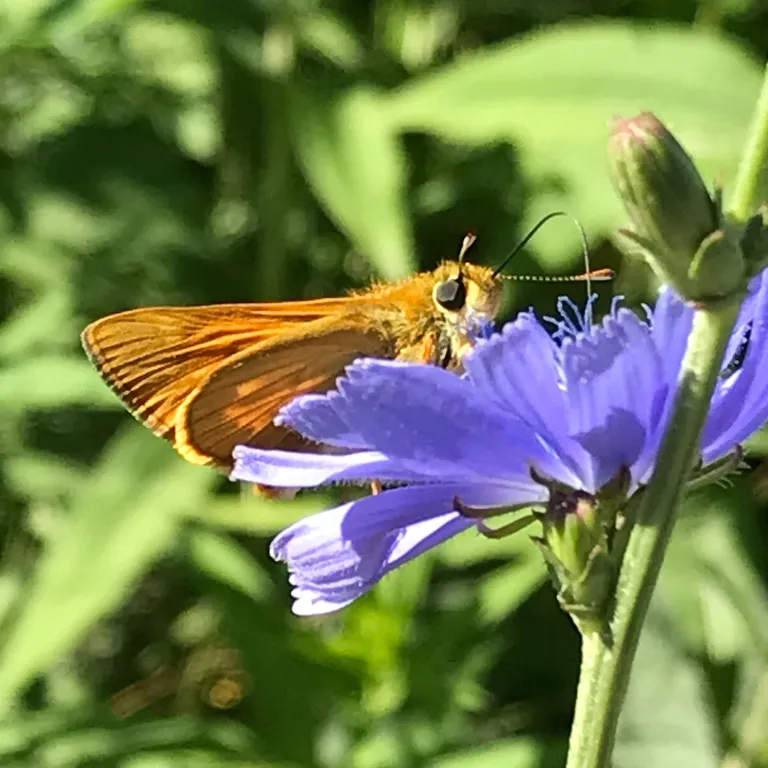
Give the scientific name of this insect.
Ochlodes sylvanus (also Ochlodes venata)
